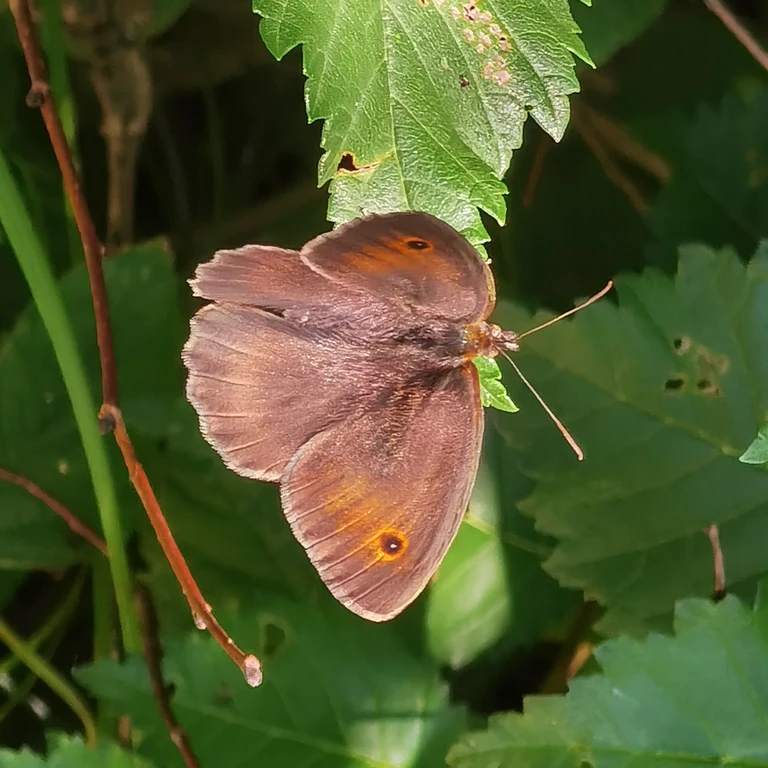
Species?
Maniola jurtina
